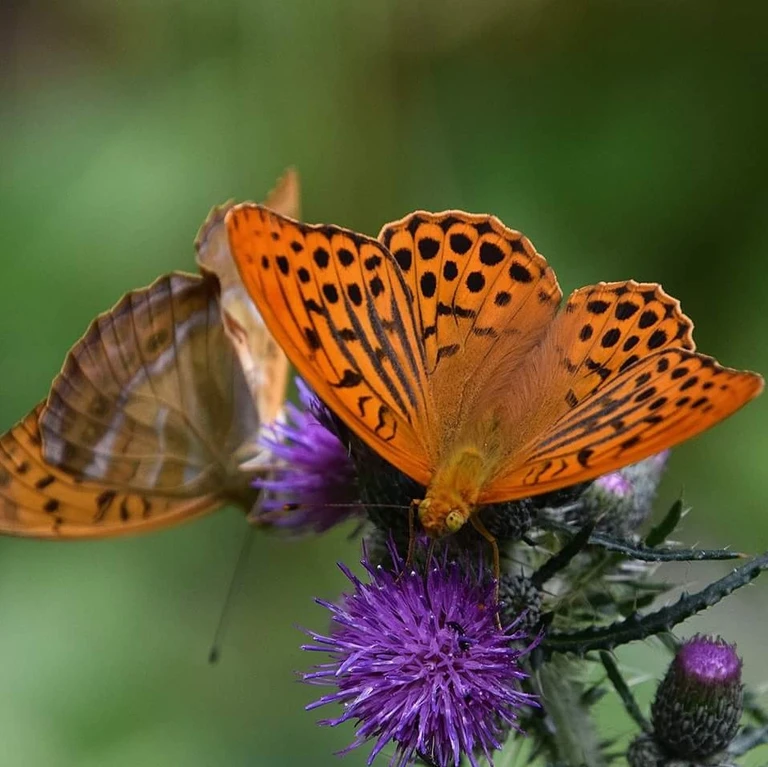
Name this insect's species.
Argynnis paphia
